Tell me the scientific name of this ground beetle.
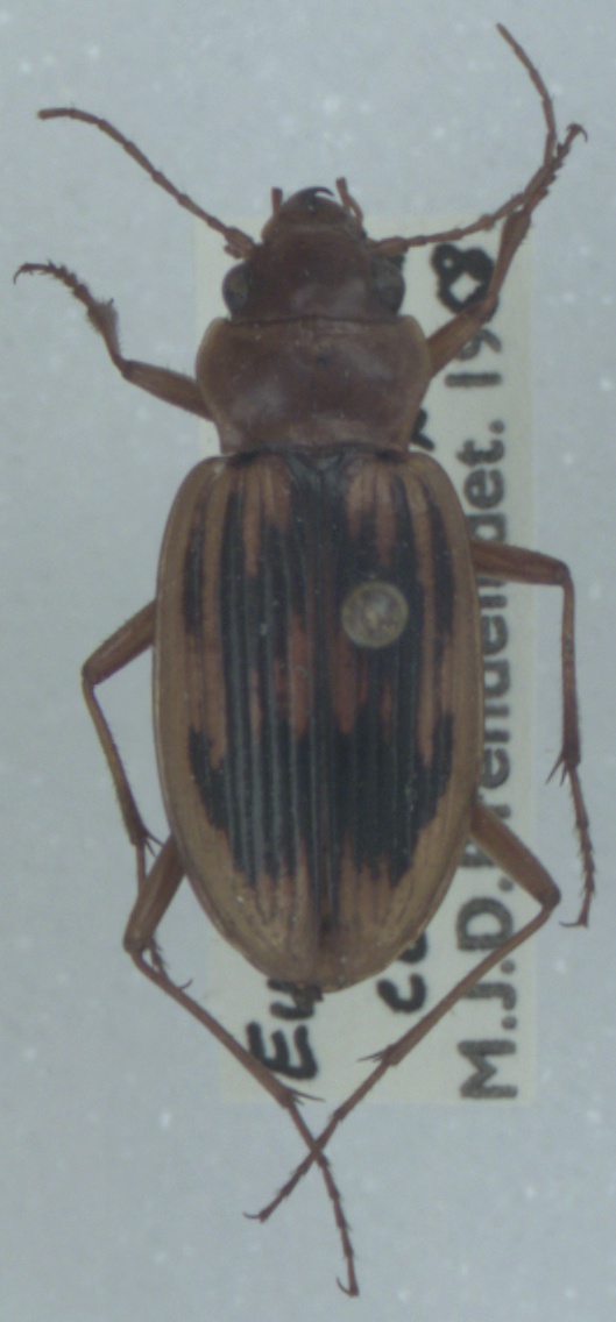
Nebria complanata
